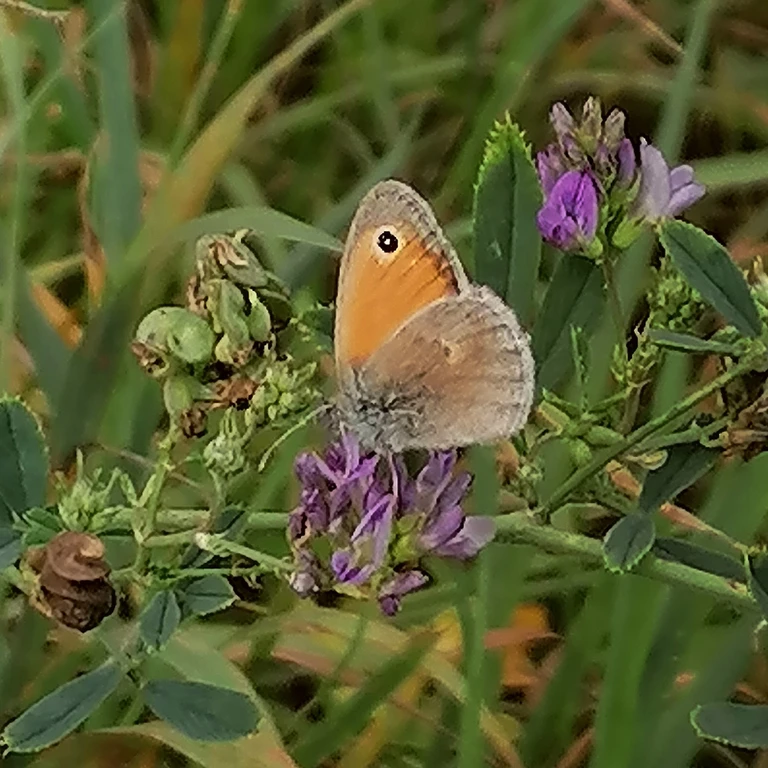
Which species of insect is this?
Coenonympha pamphilus
